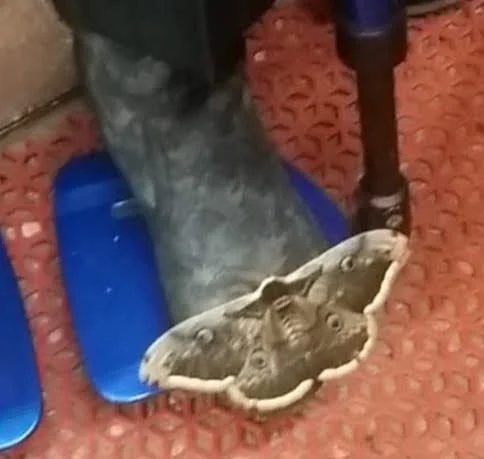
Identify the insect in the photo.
Saturnia pyri
